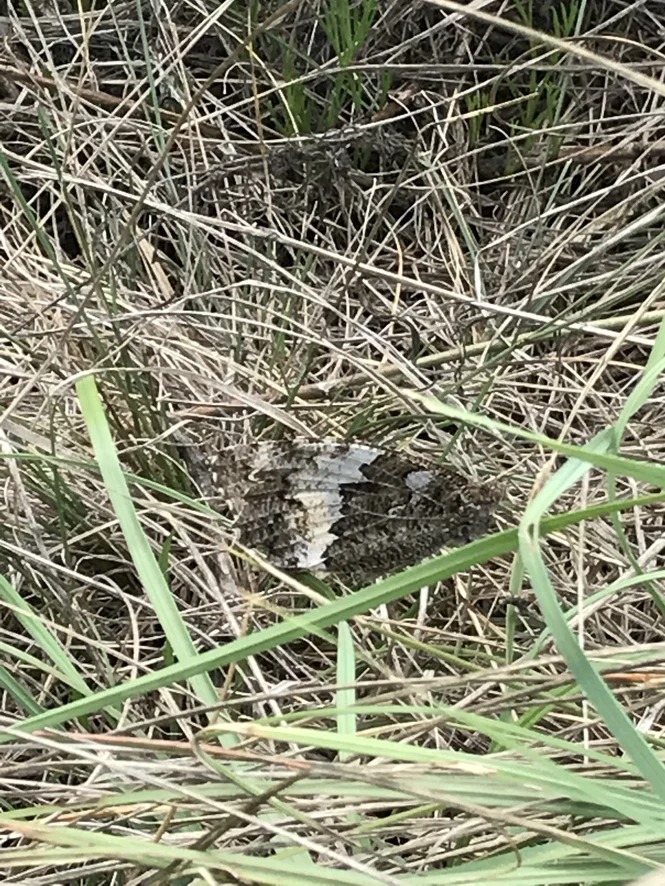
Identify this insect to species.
Brintesia circe
